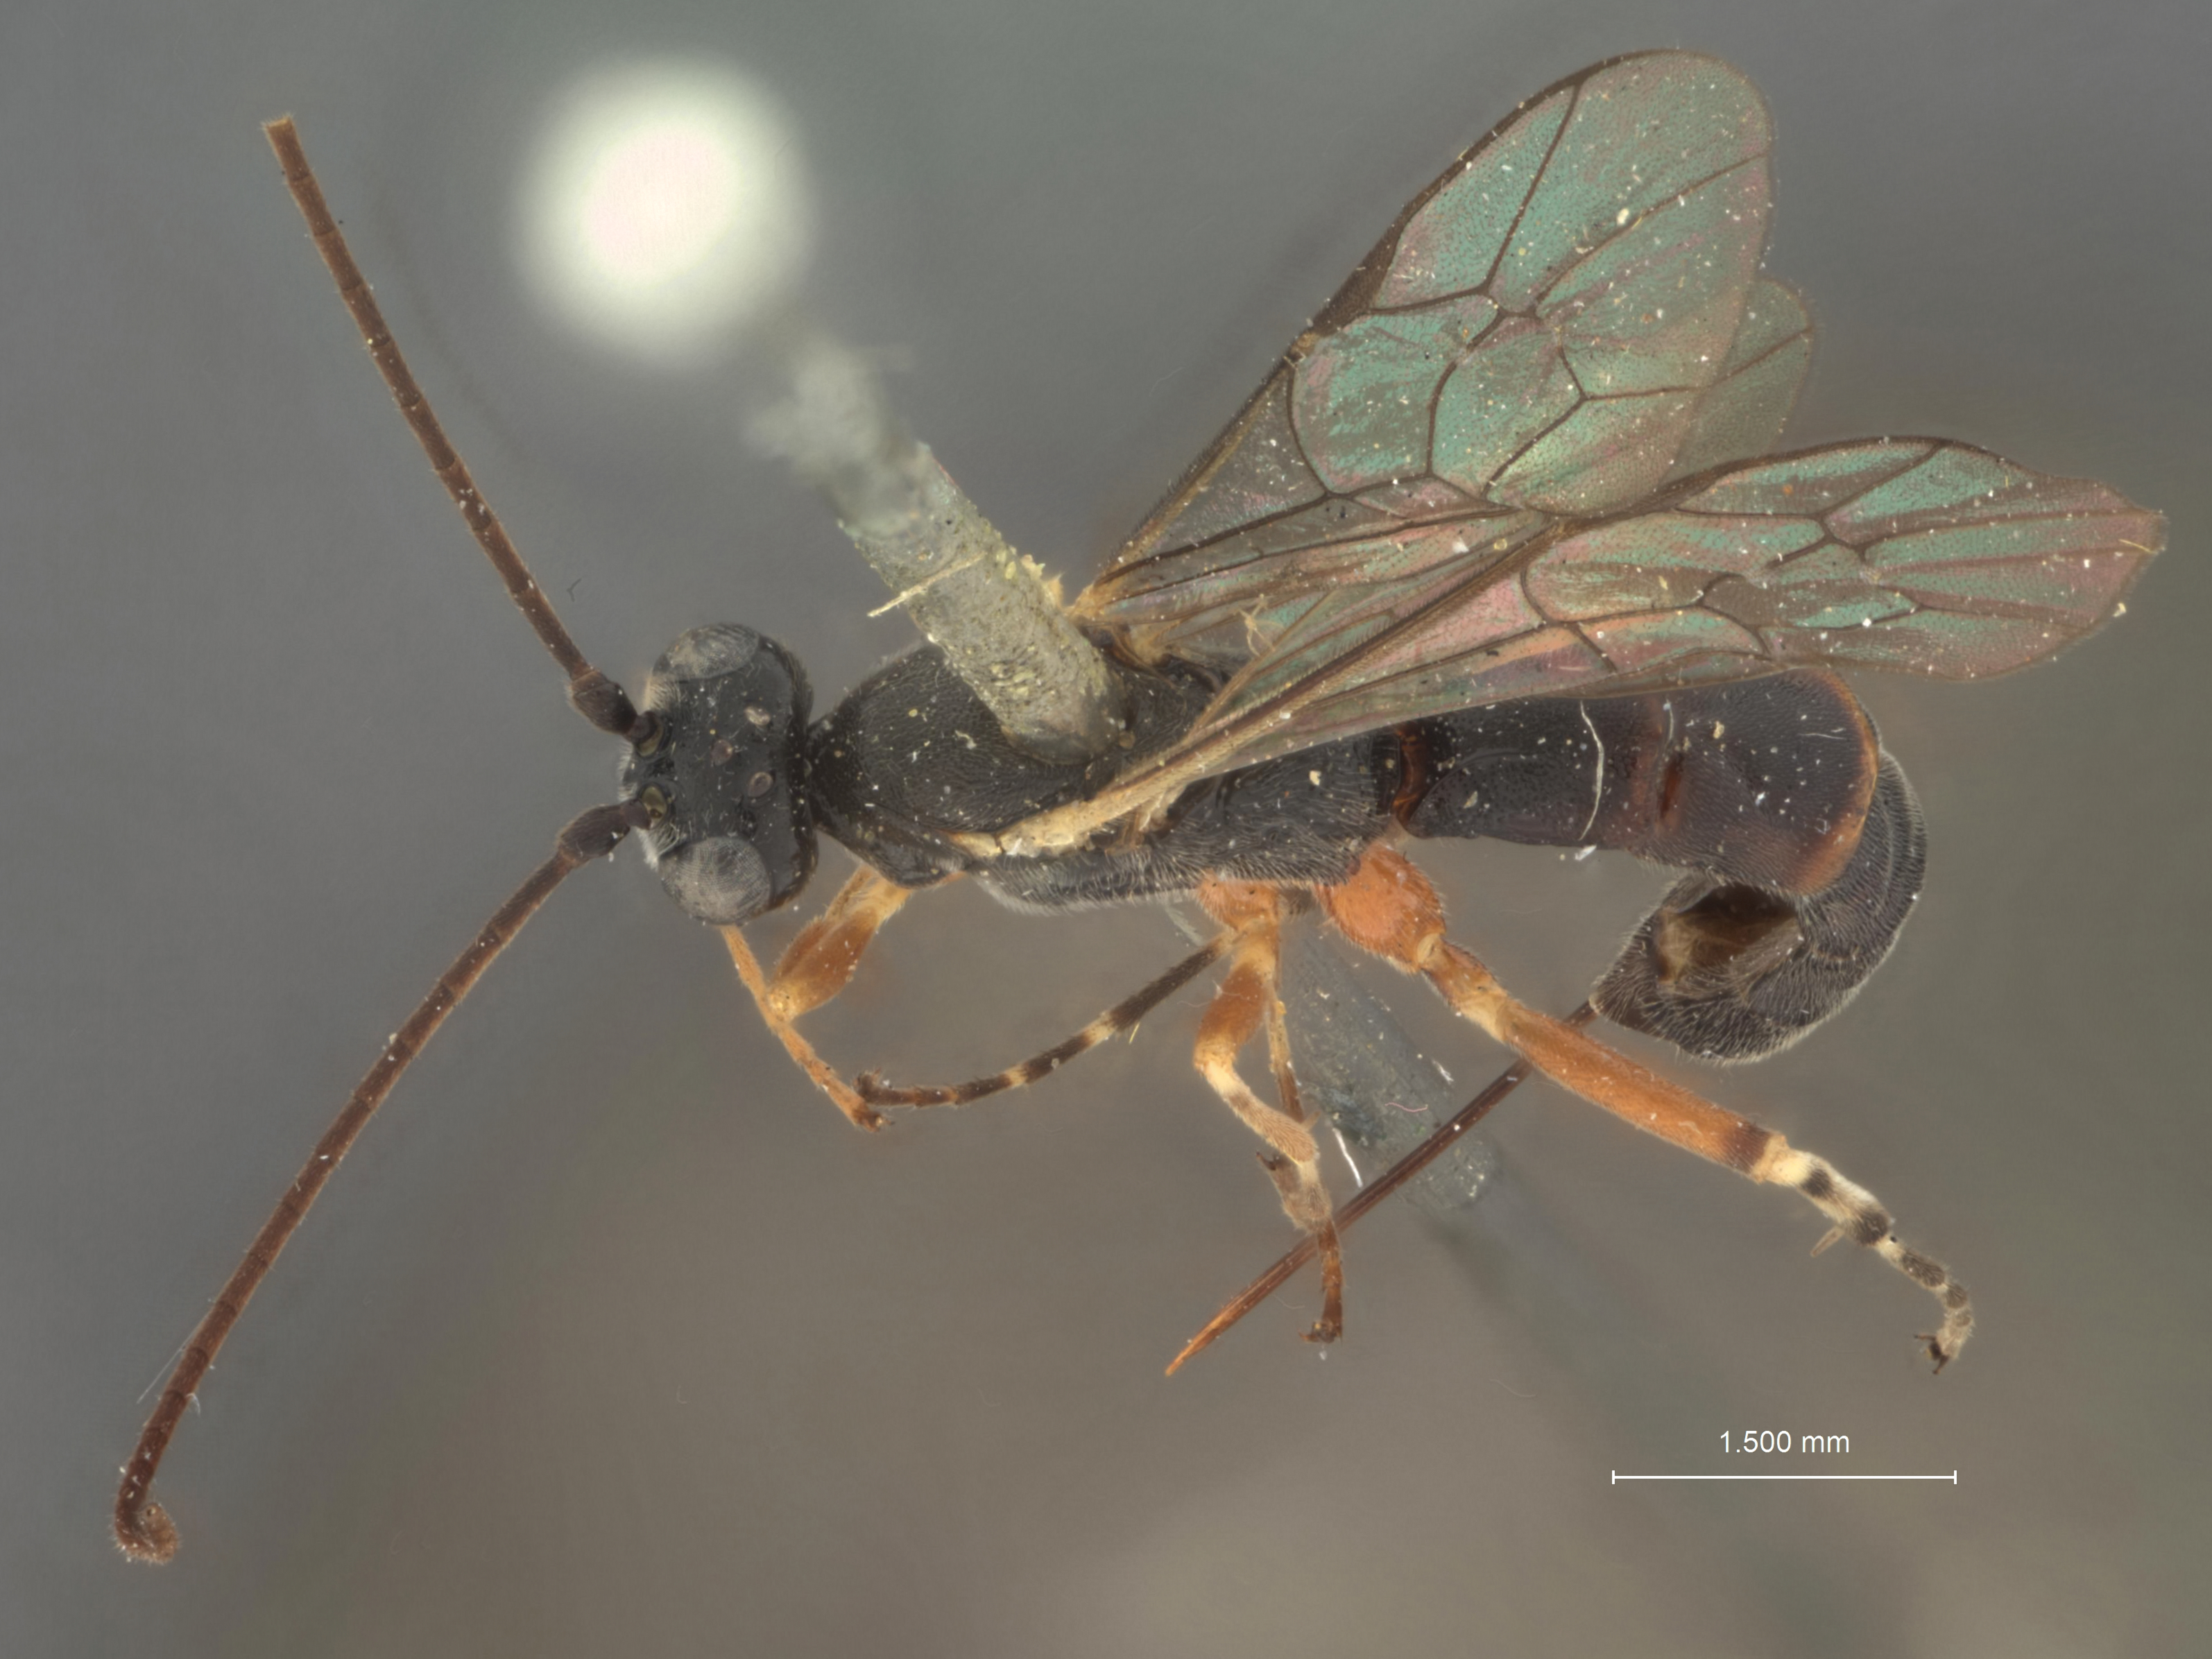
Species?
Glypta rohweri
